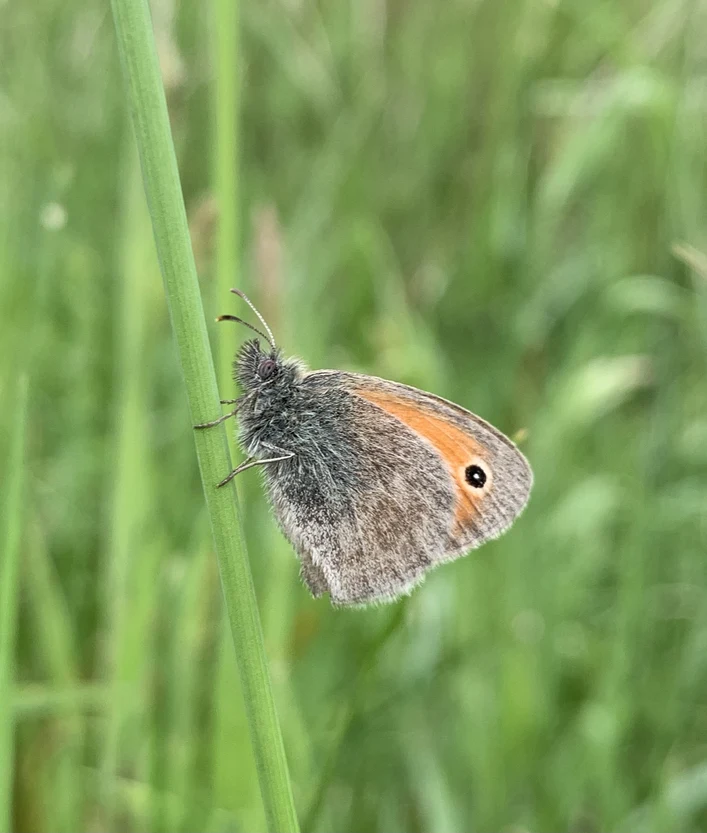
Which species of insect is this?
Coenonympha pamphilus
